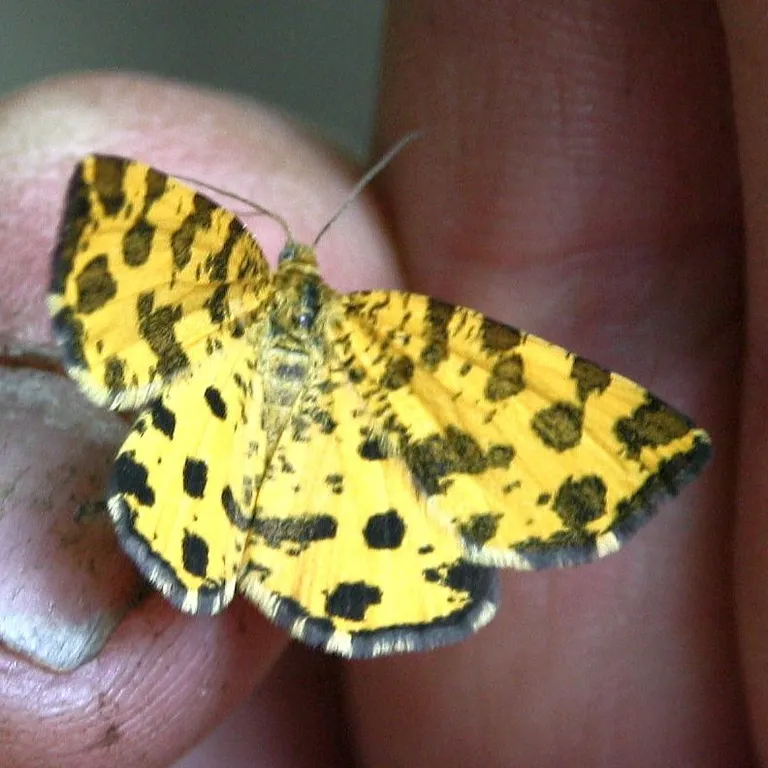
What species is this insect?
Pseudopanthera macularia
